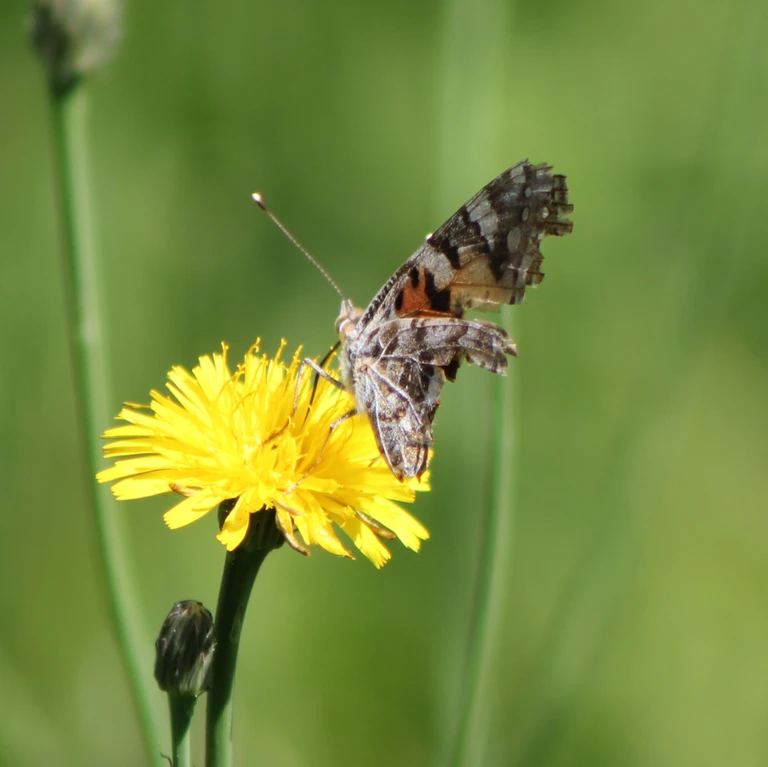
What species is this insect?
Vanessa cardui
